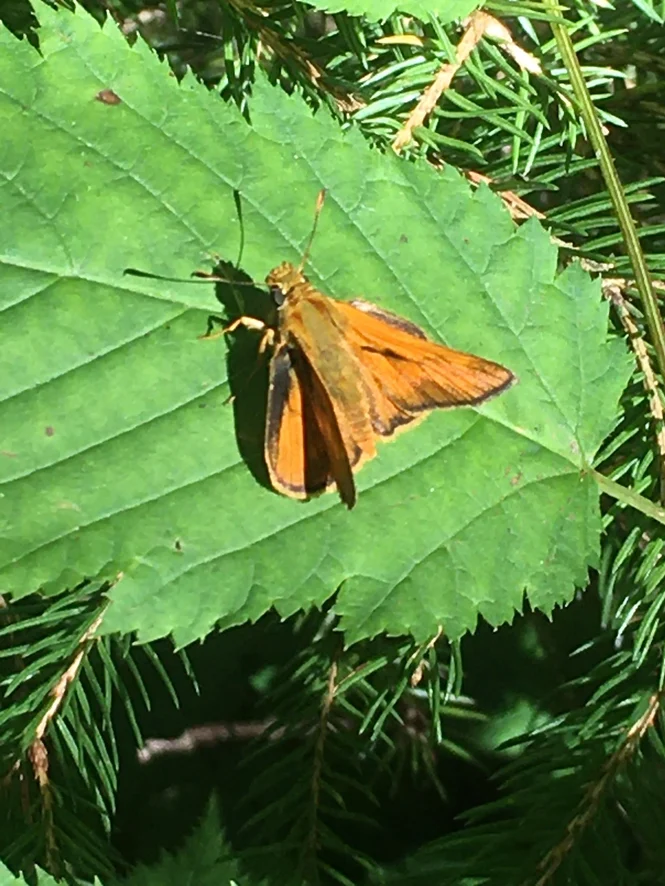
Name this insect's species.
Ochlodes sylvanus (also Ochlodes venata)
